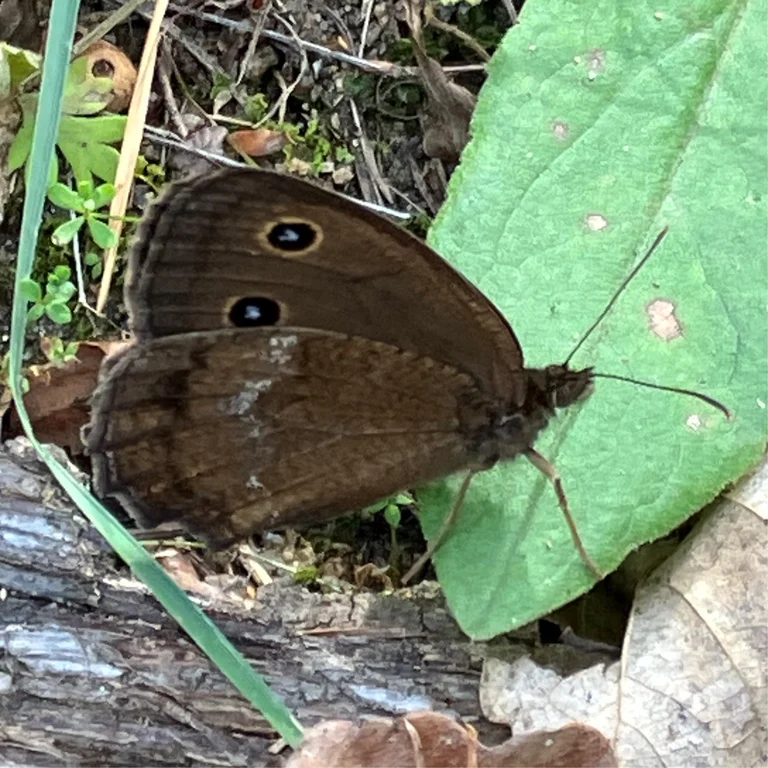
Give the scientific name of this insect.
Minois dryas
